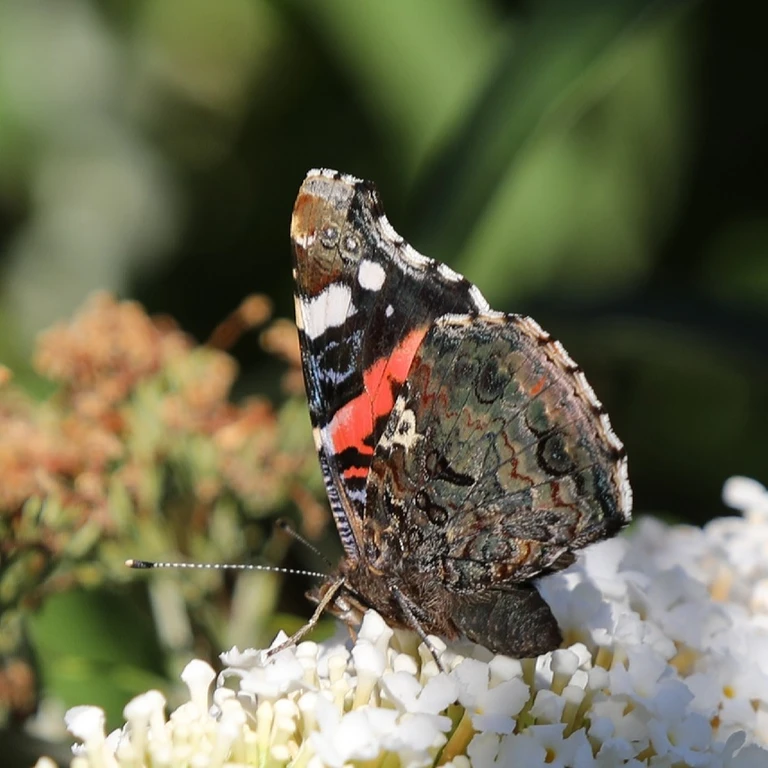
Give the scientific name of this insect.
Vanessa atalanta
